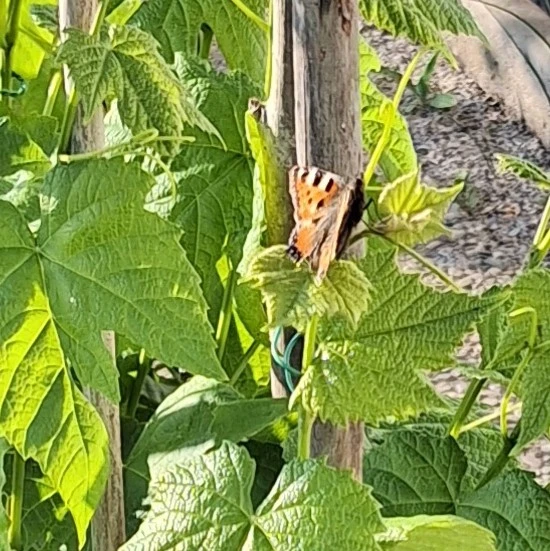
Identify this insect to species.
Aglais urticae
